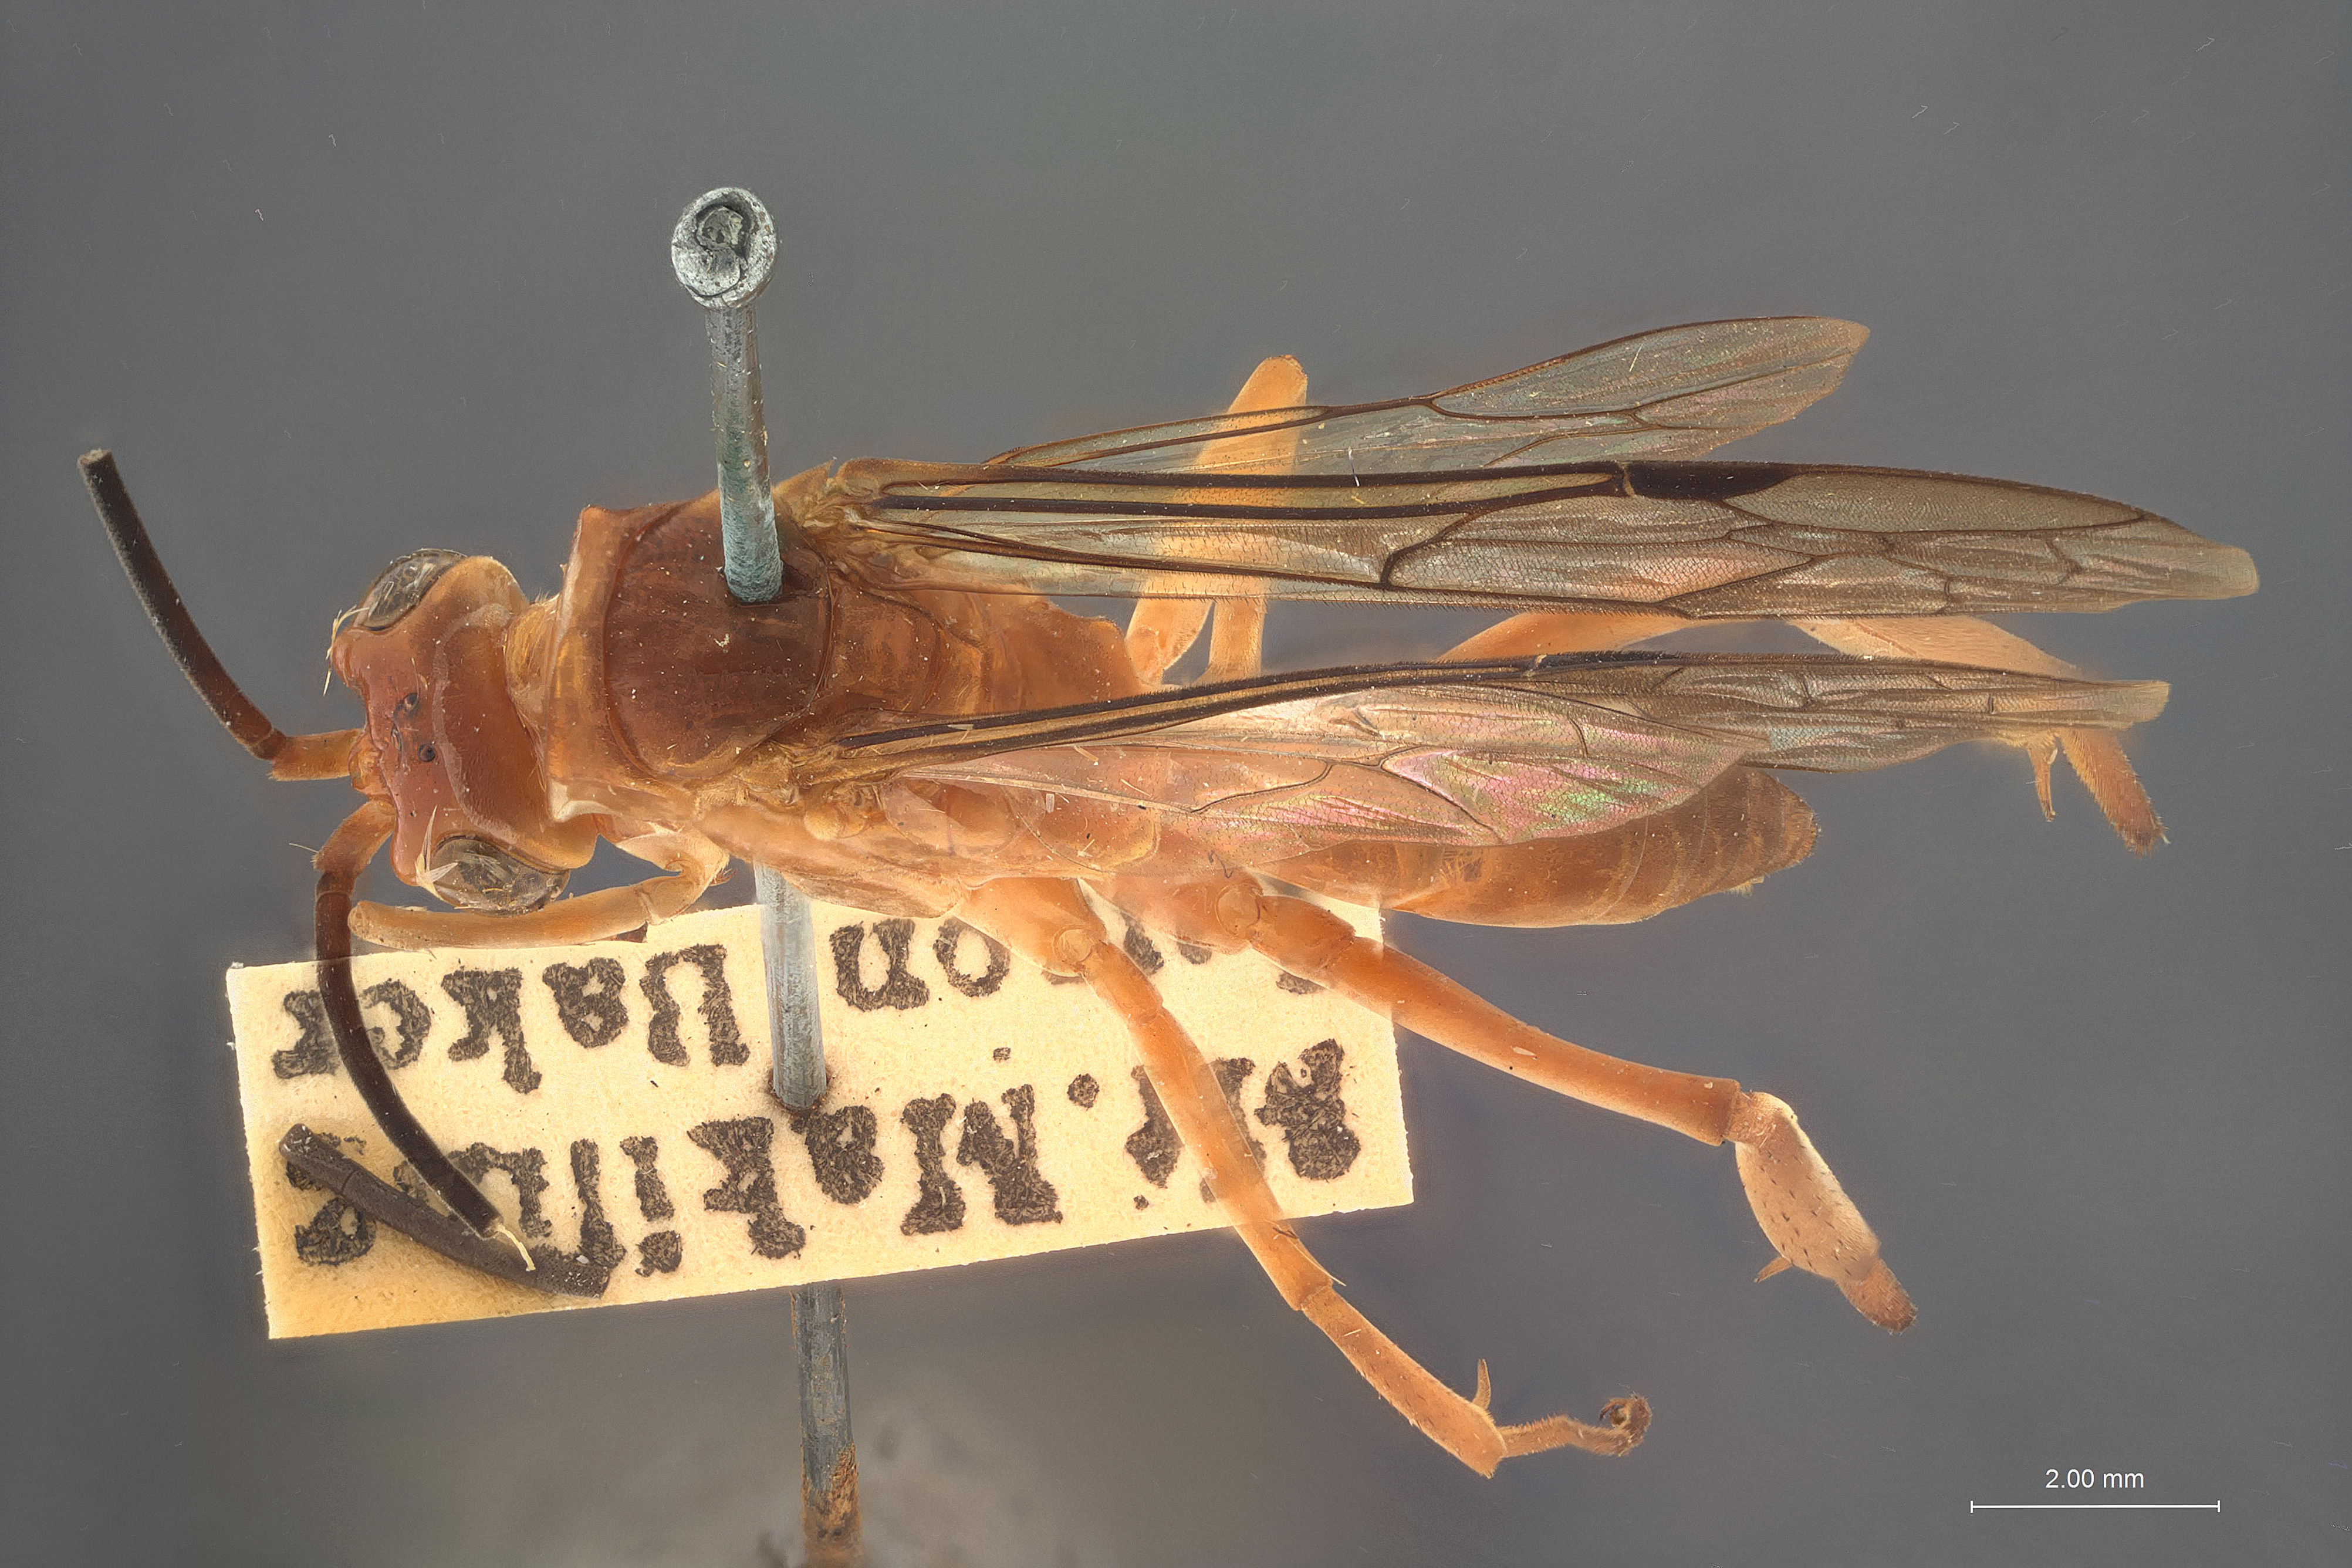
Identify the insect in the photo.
Xanthampulex divaricatus
